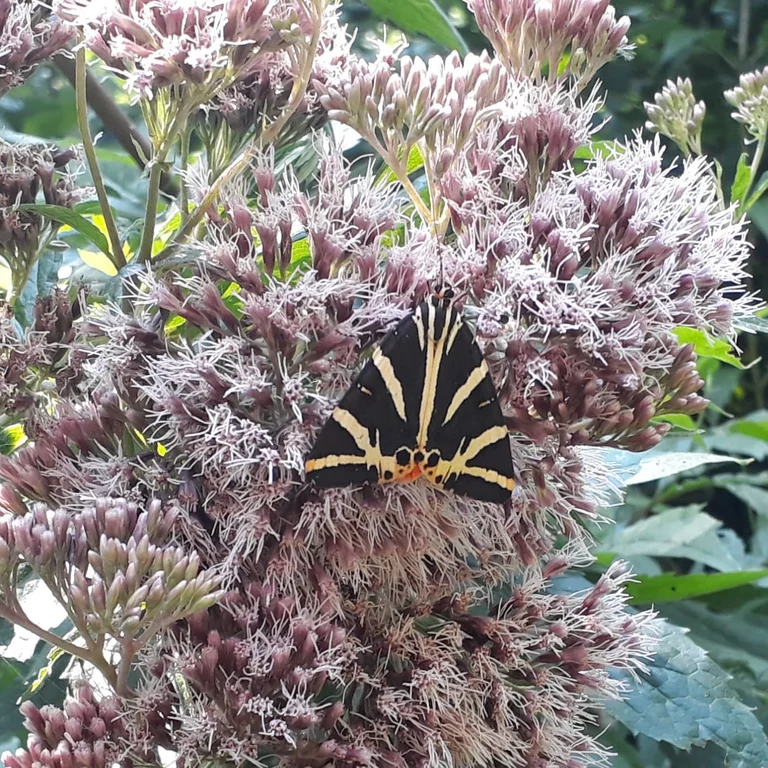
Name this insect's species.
Euplagia quadripunctaria
